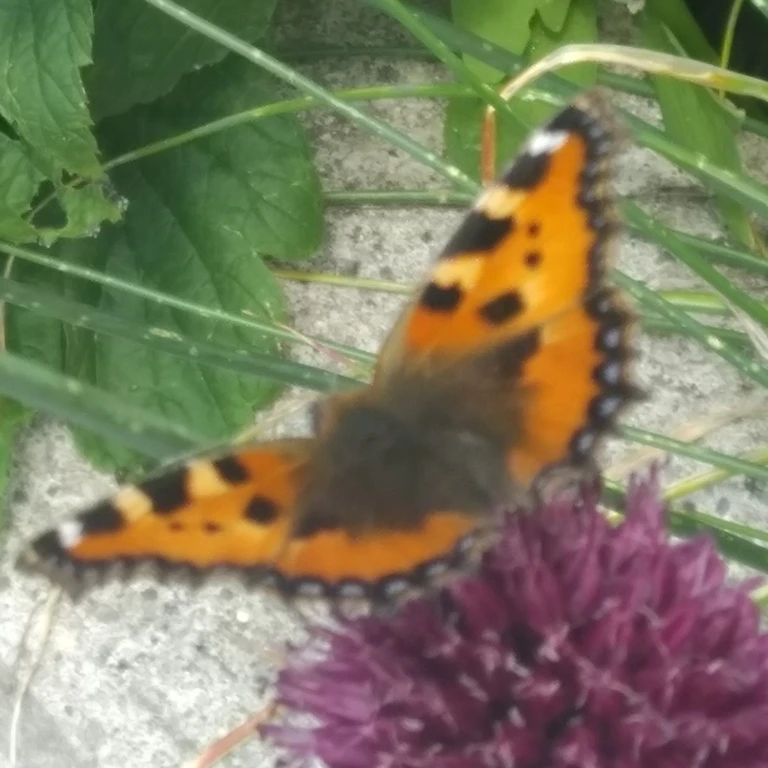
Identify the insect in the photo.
Aglais urticae
